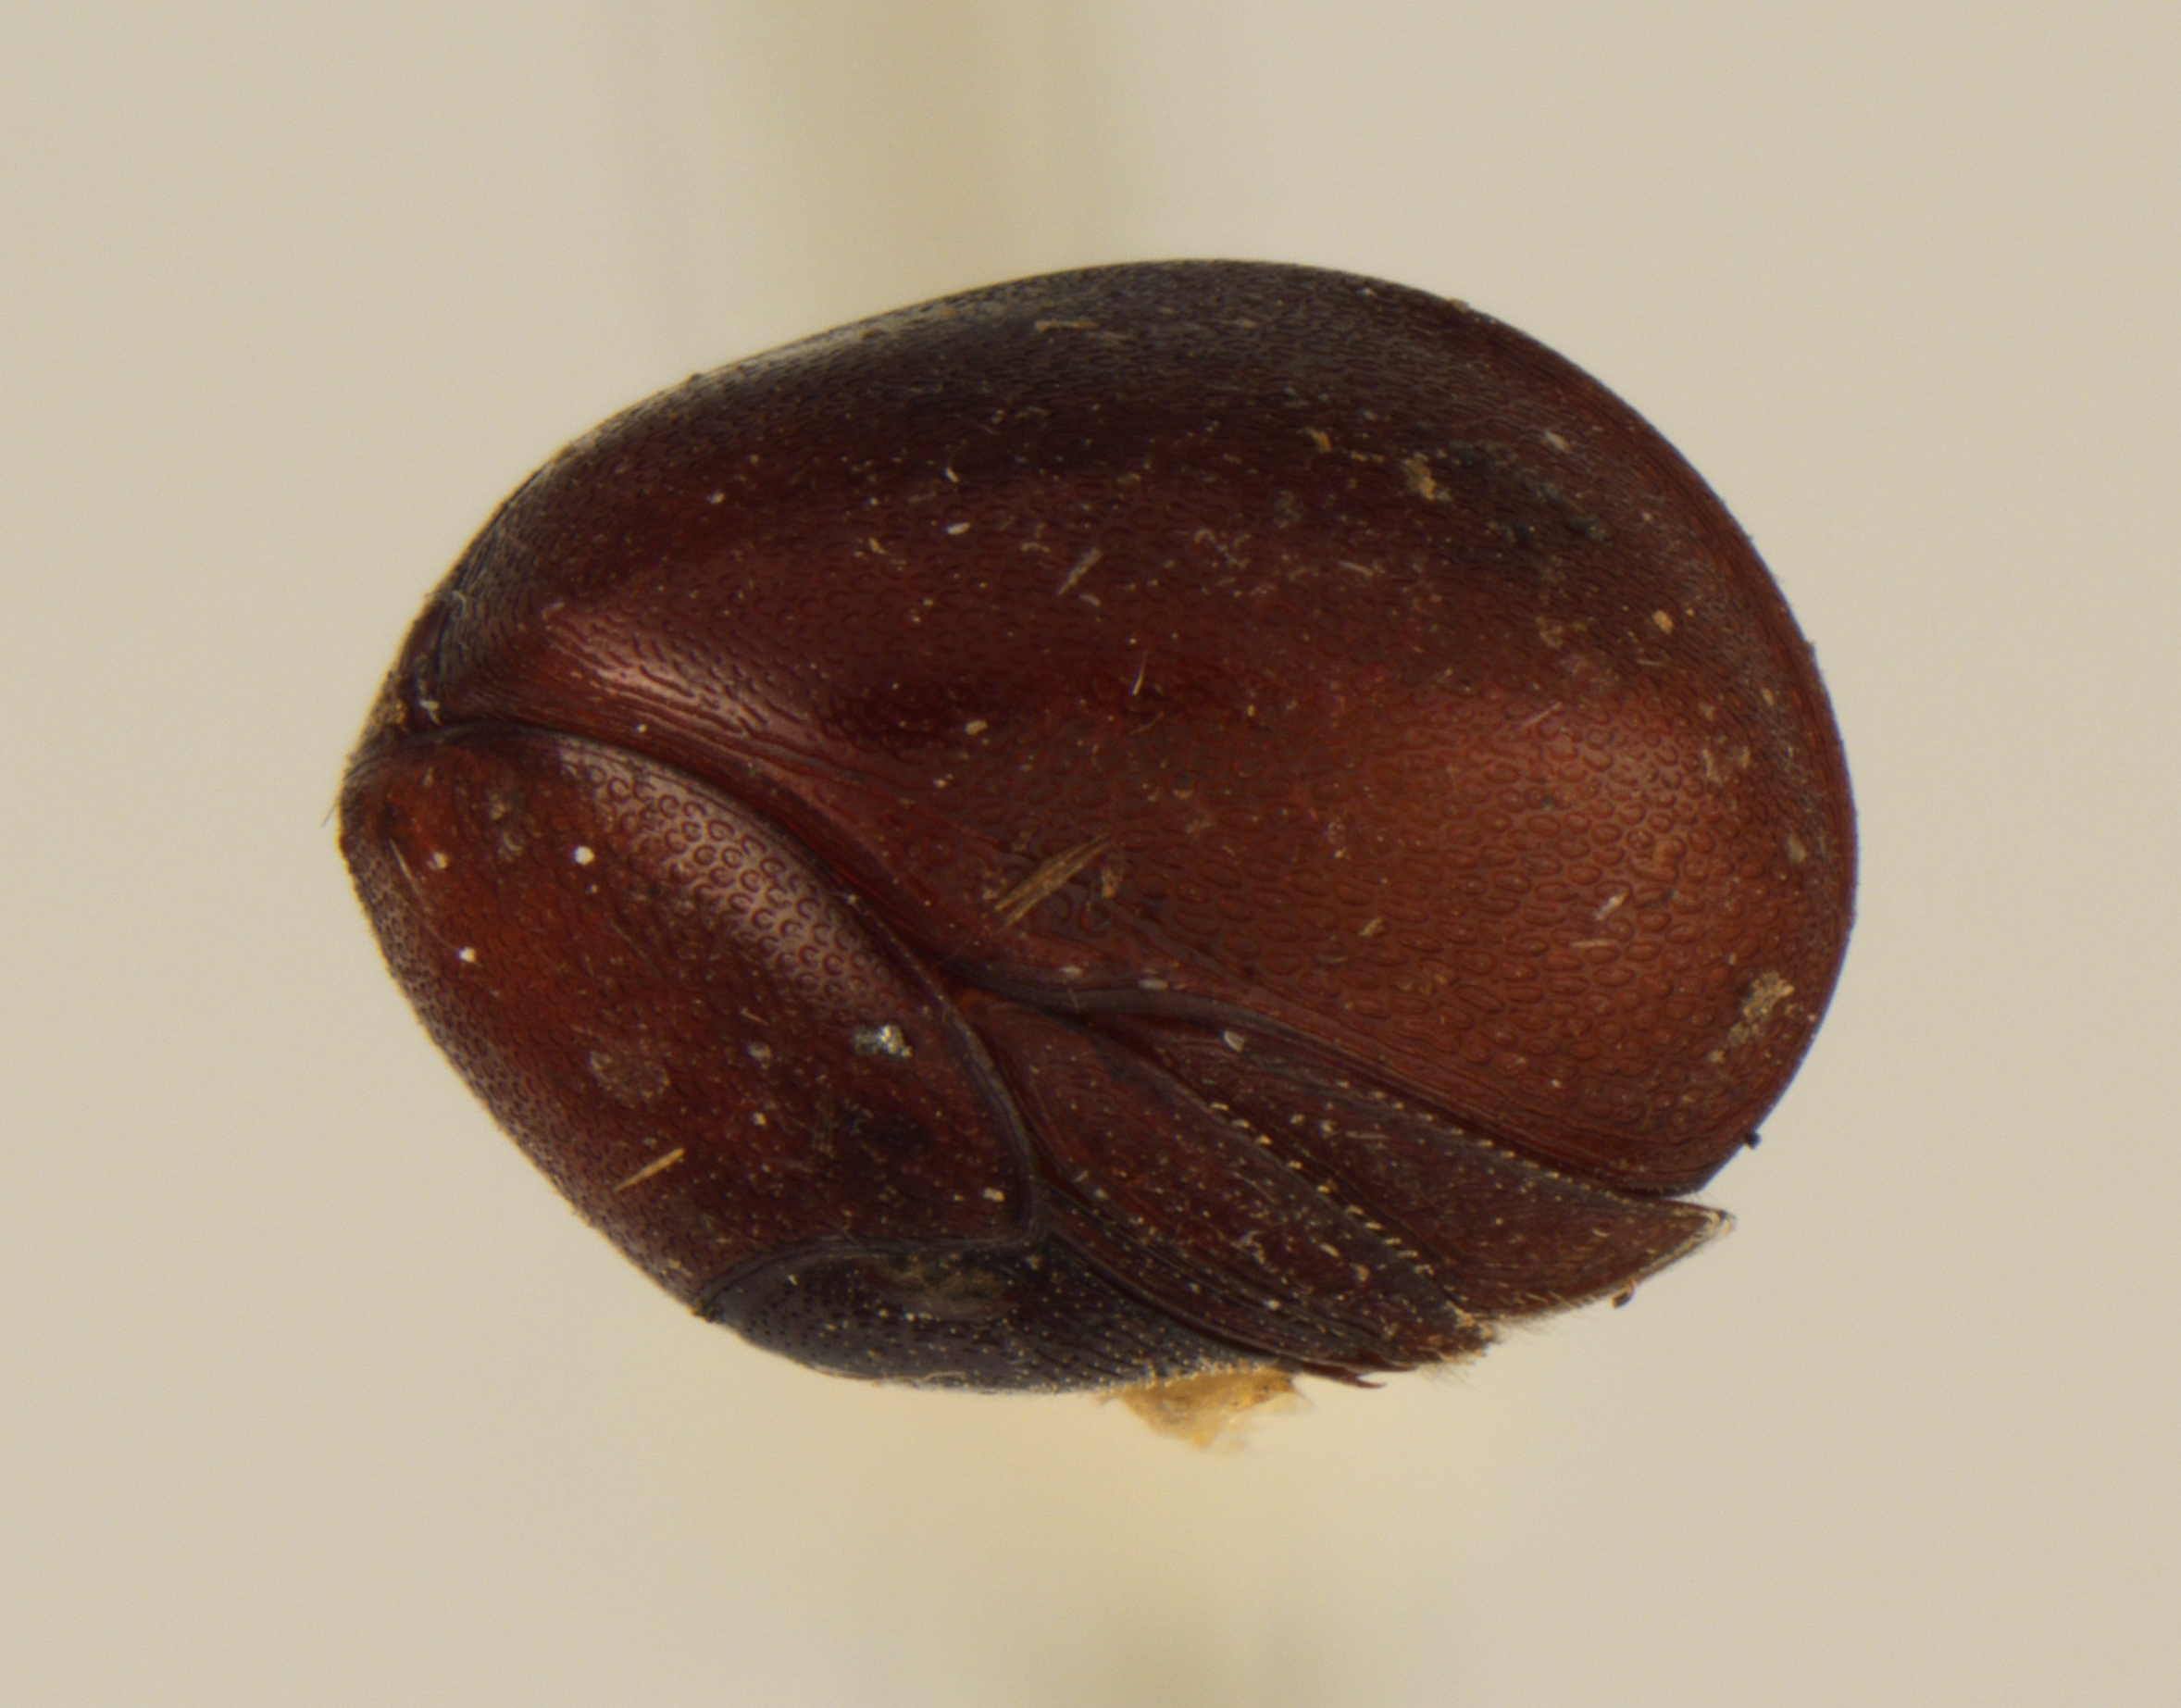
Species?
Cyphopisthes luzonicus
